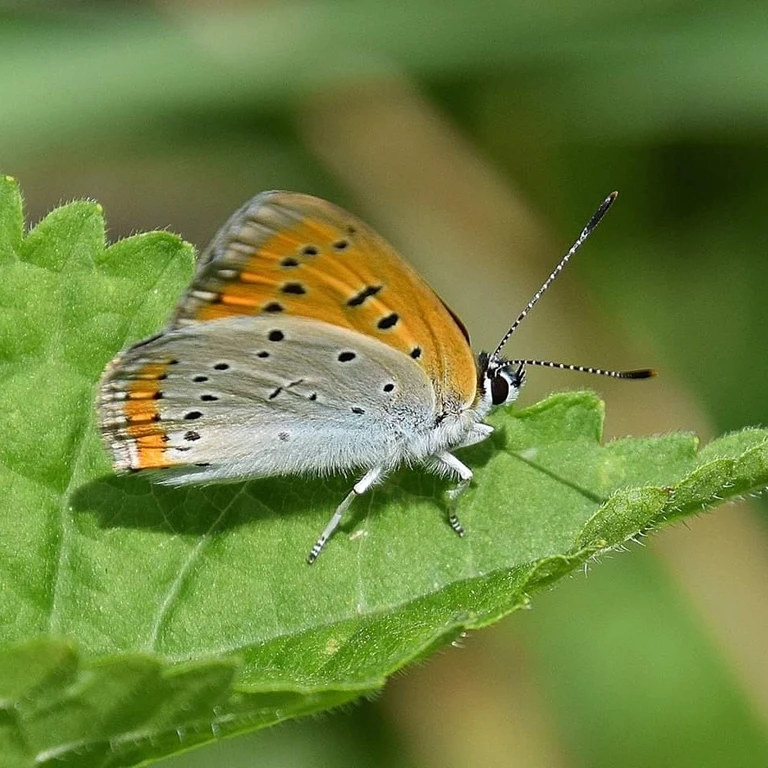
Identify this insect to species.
Lycaena dispar
